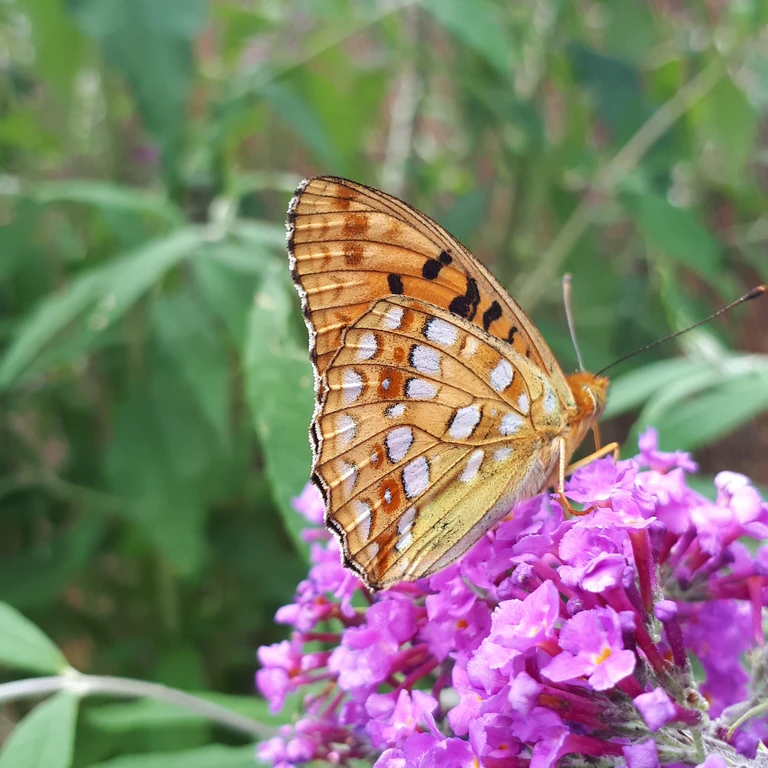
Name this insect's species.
Fabriciana adippe
